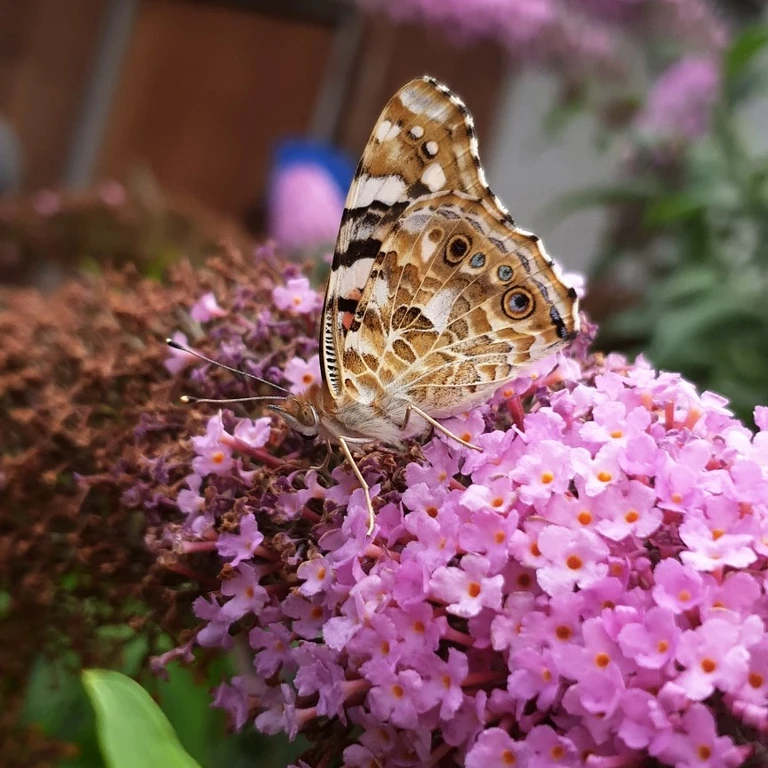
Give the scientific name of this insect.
Vanessa cardui
